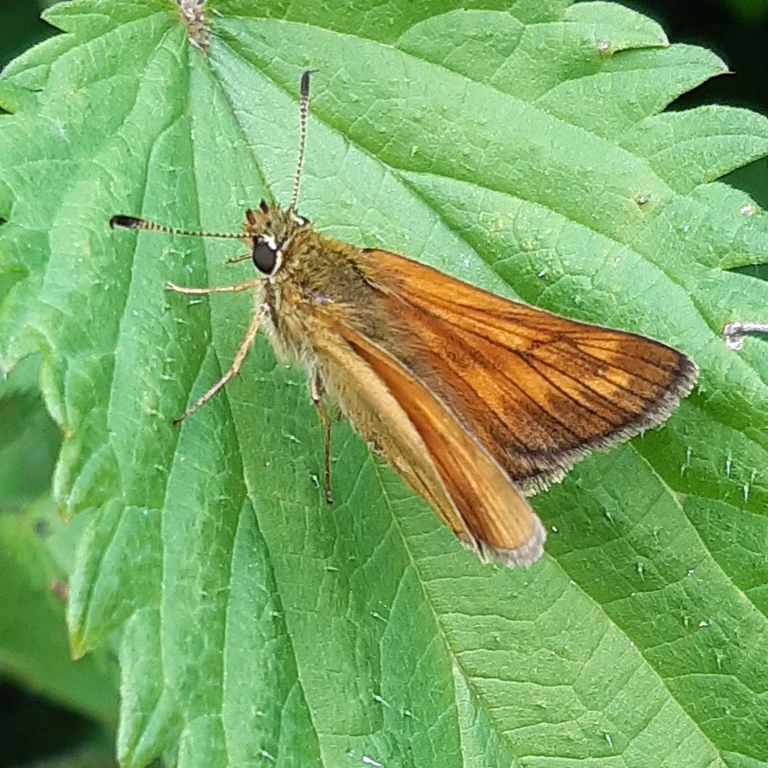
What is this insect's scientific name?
Ochlodes sylvanus (also Ochlodes venata)
